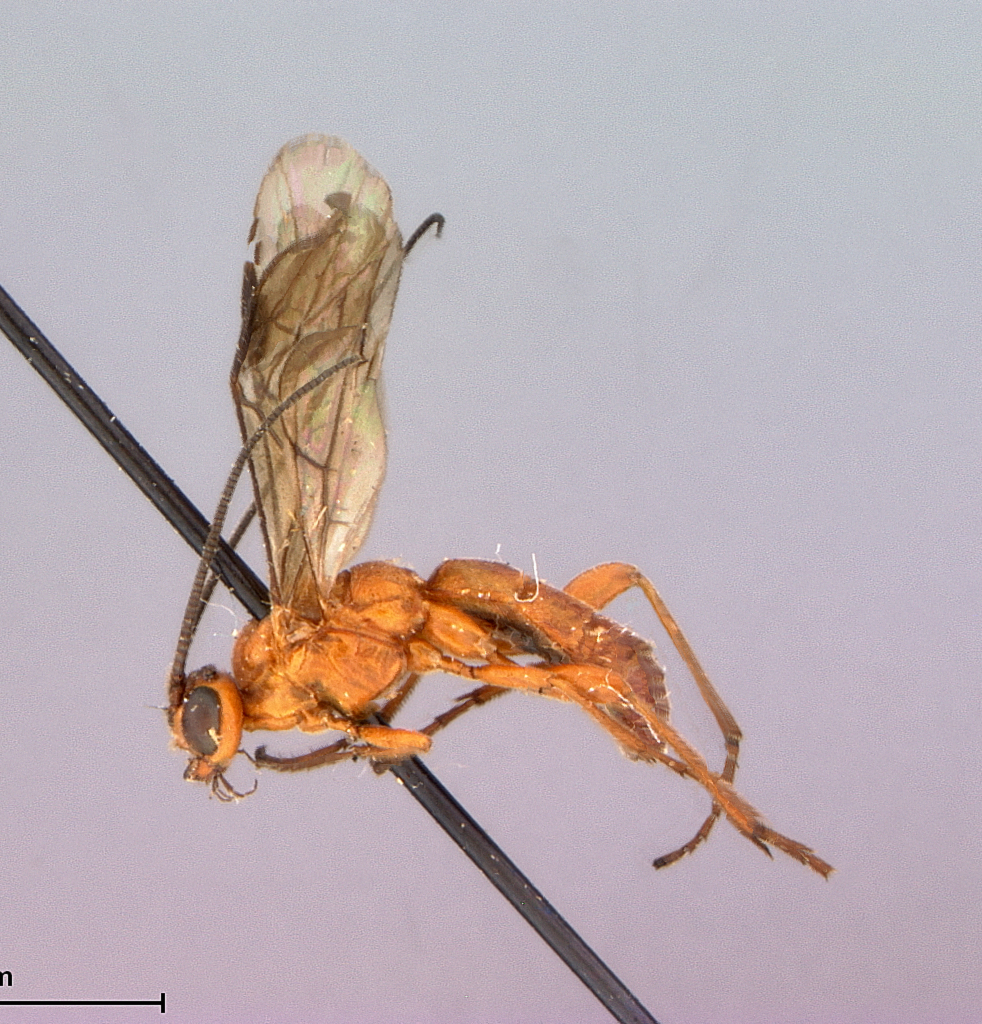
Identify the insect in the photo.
Rogas mandibularis
